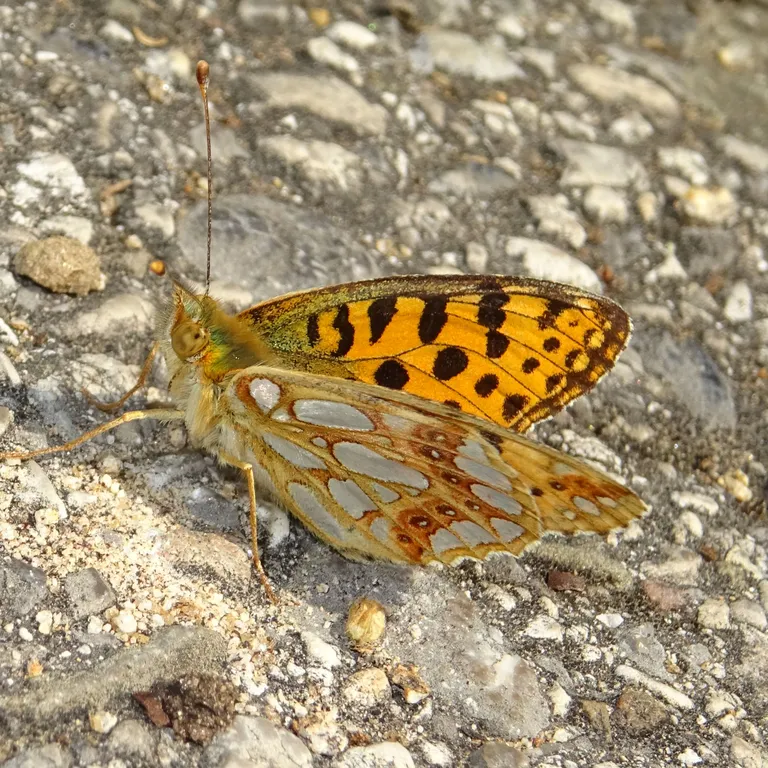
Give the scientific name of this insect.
Issoria lathonia
